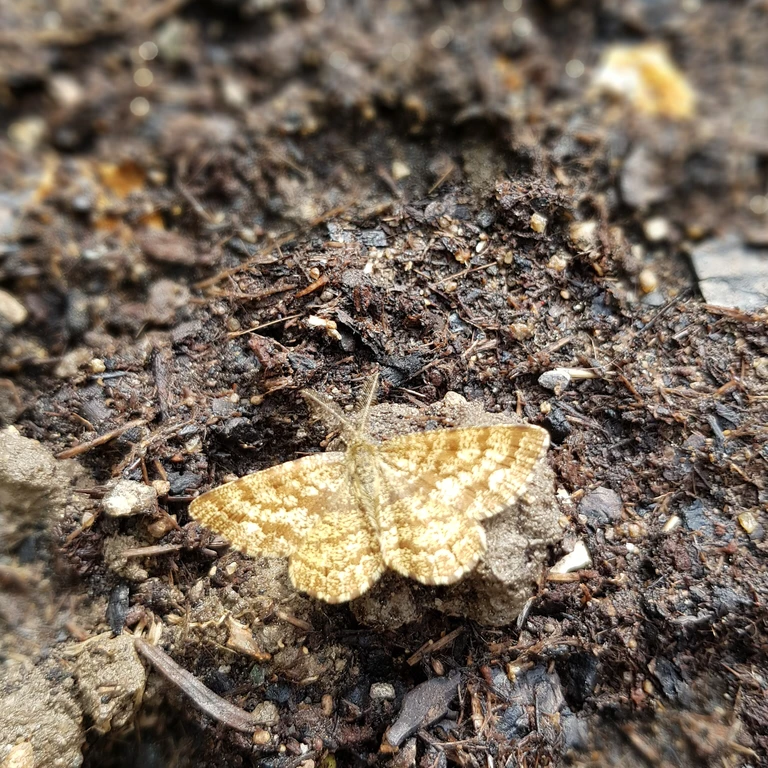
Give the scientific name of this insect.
Ematurga atomaria
